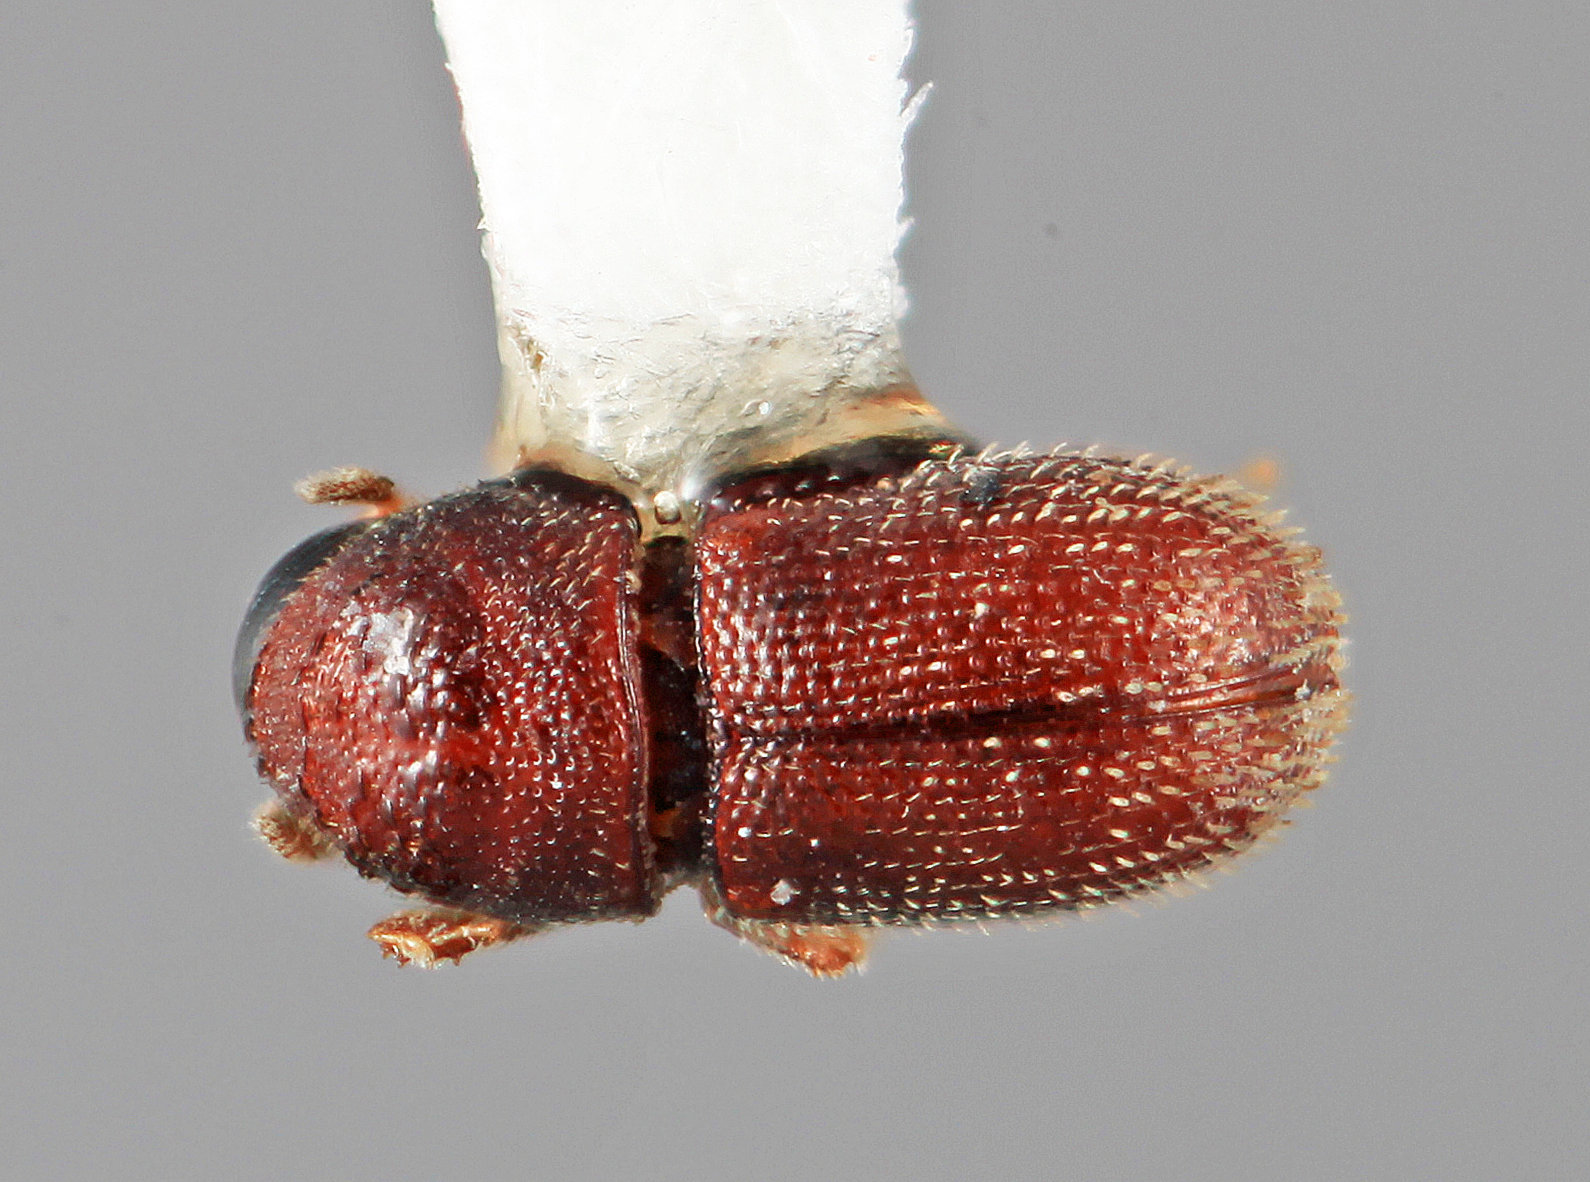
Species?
Cryphalogenes euphorbiae
